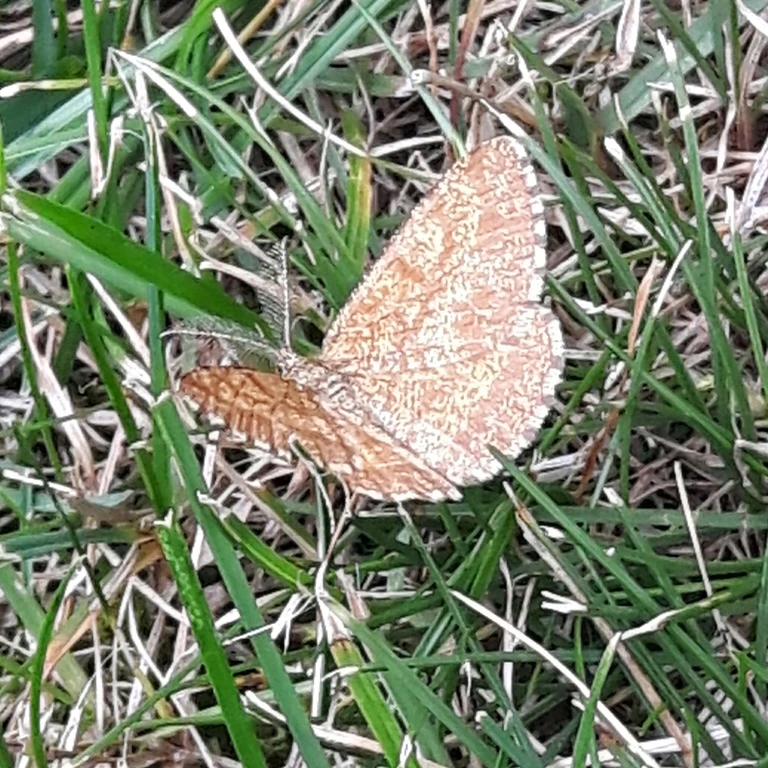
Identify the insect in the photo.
Ematurga atomaria
